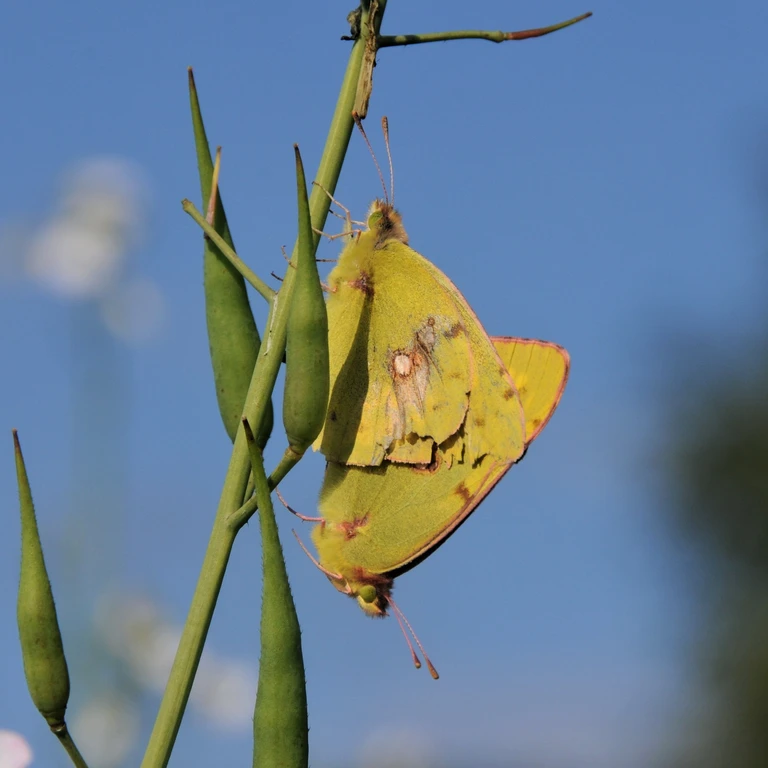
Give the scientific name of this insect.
Colias croceus
